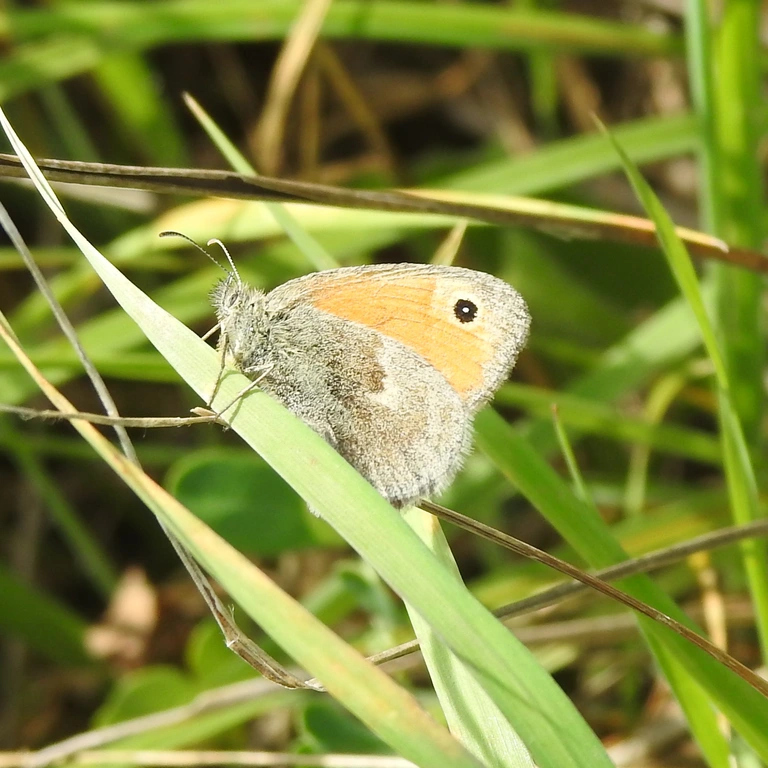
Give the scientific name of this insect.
Coenonympha pamphilus
